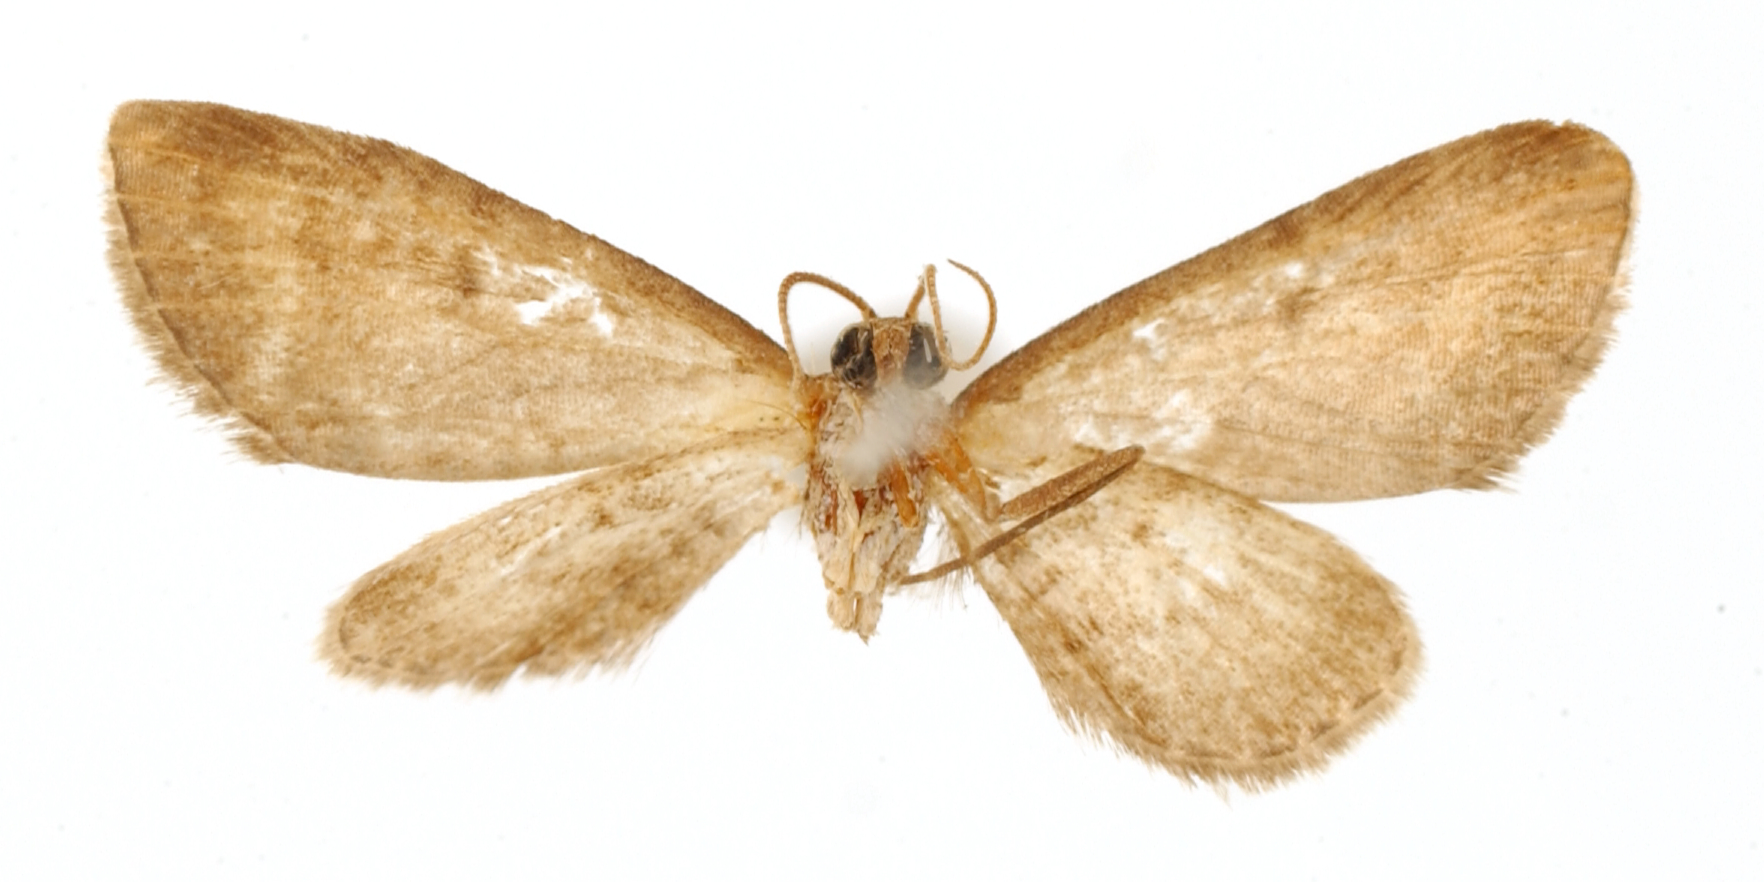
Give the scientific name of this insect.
Tephroclystia furvipennis
